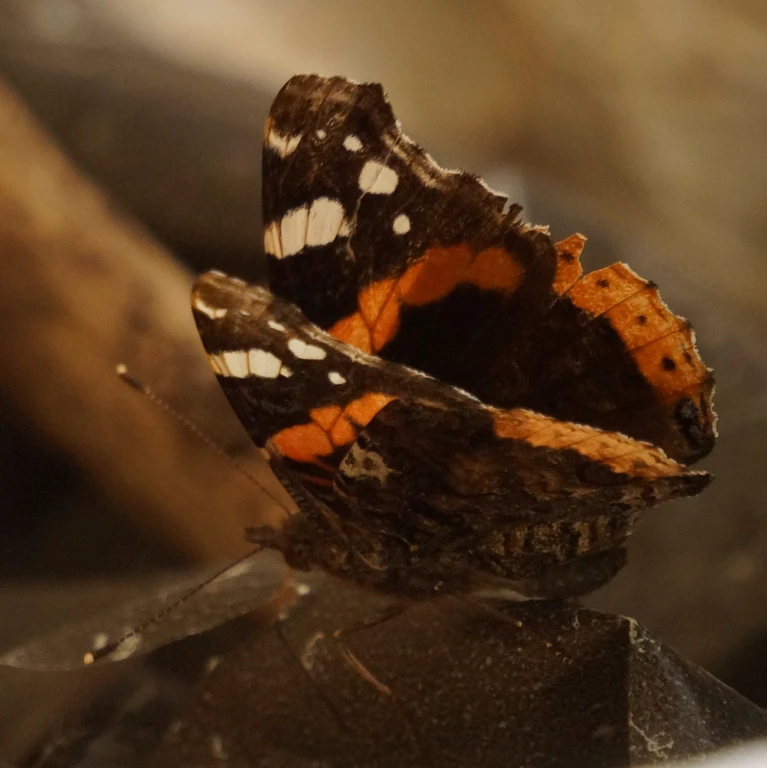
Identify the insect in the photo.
Vanessa atalanta
